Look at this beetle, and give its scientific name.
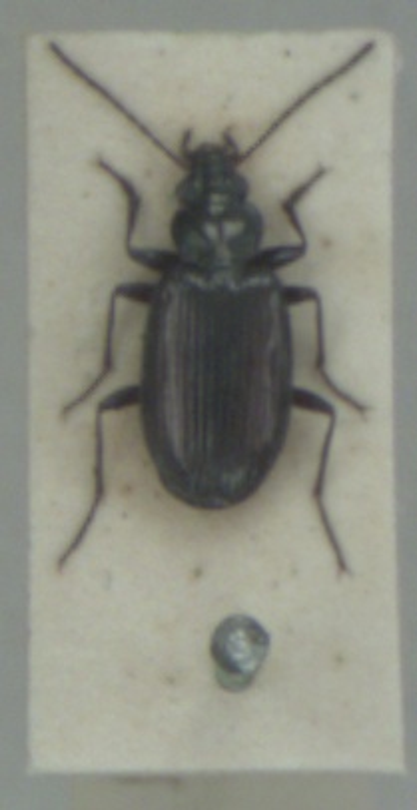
Bembidion prasinum
